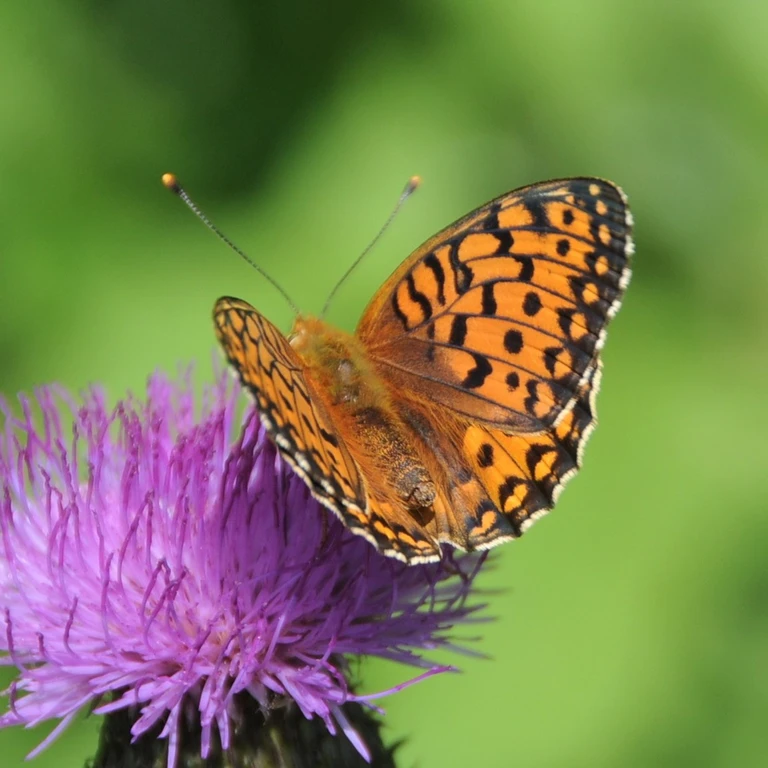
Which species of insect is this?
Speyeria aglaja
